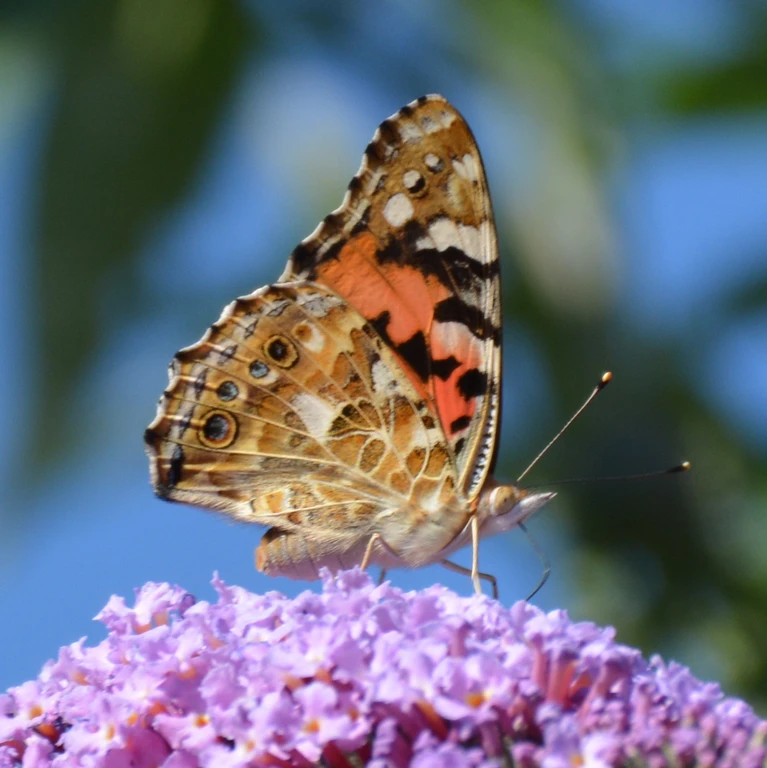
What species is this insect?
Vanessa cardui
